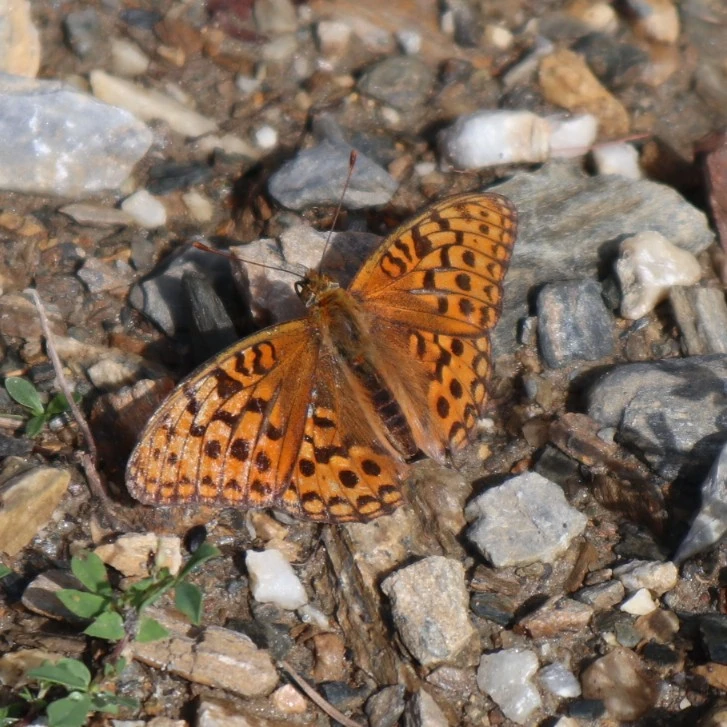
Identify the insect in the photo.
Fabriciana adippe
